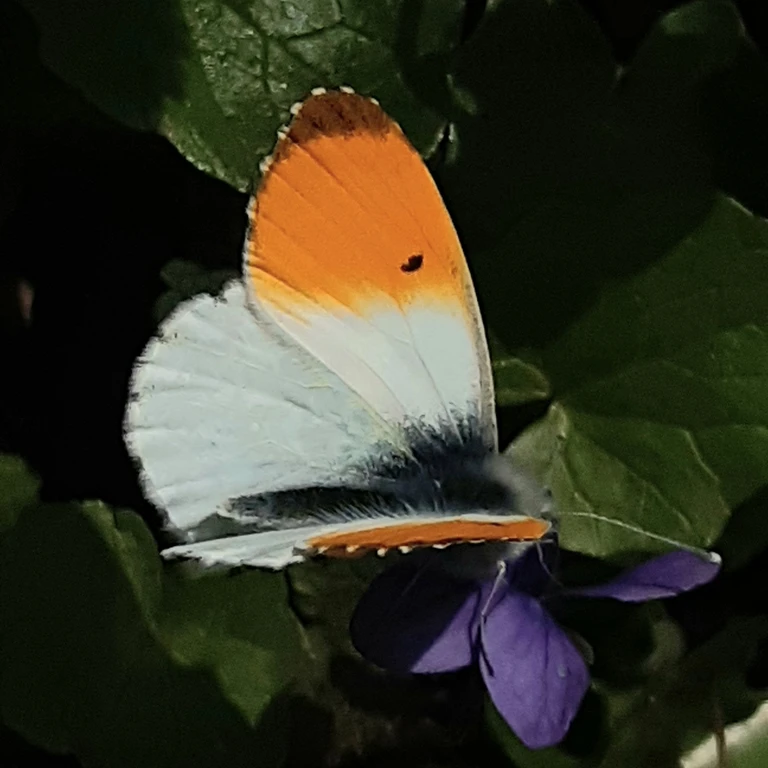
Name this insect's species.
Anthocharis cardamines
